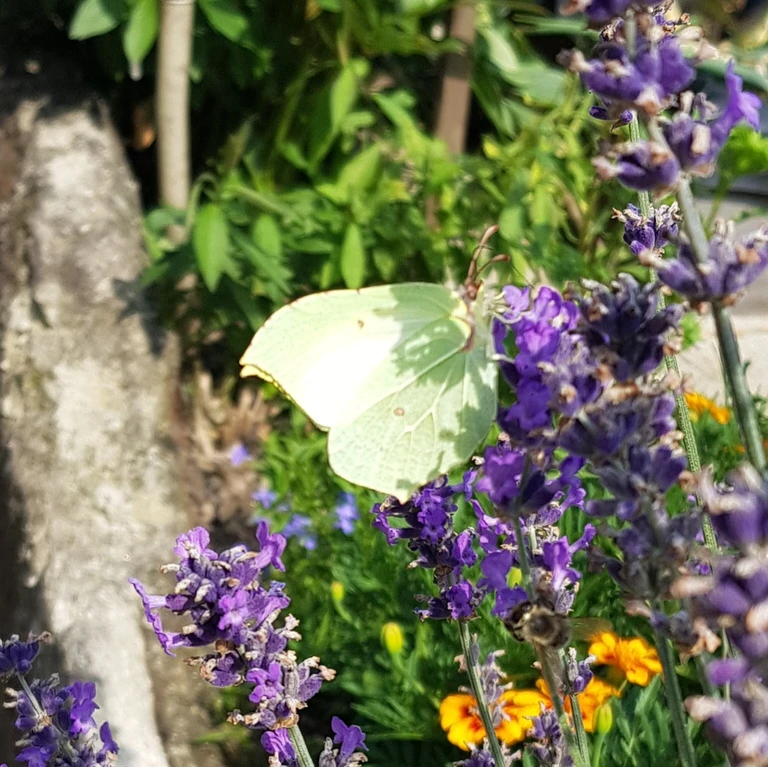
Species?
Gonepteryx rhamni
